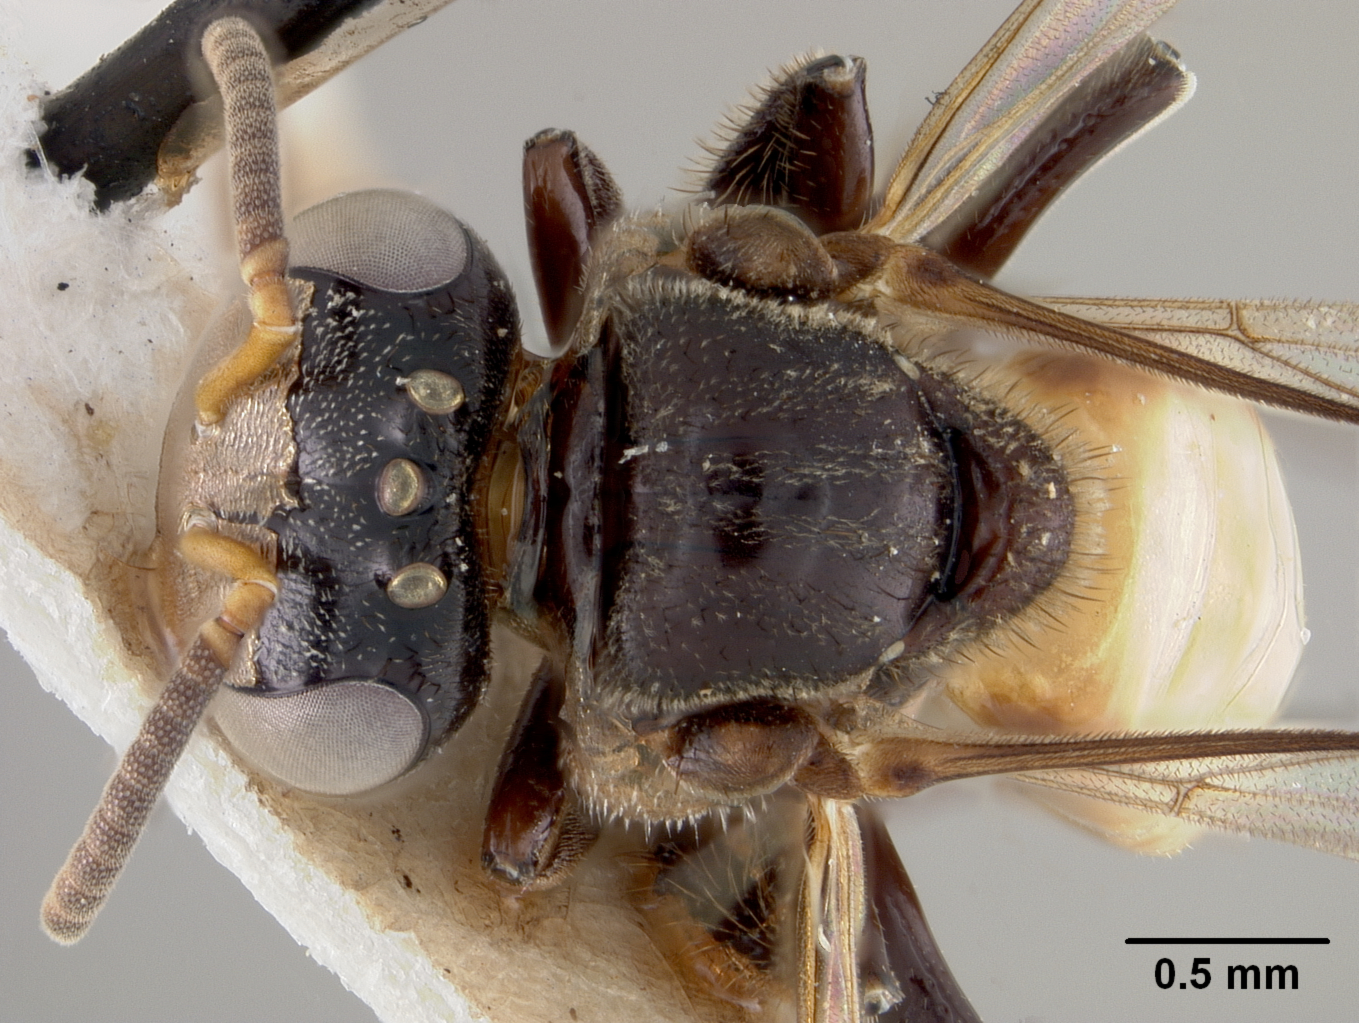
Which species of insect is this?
Trigona wybenica
